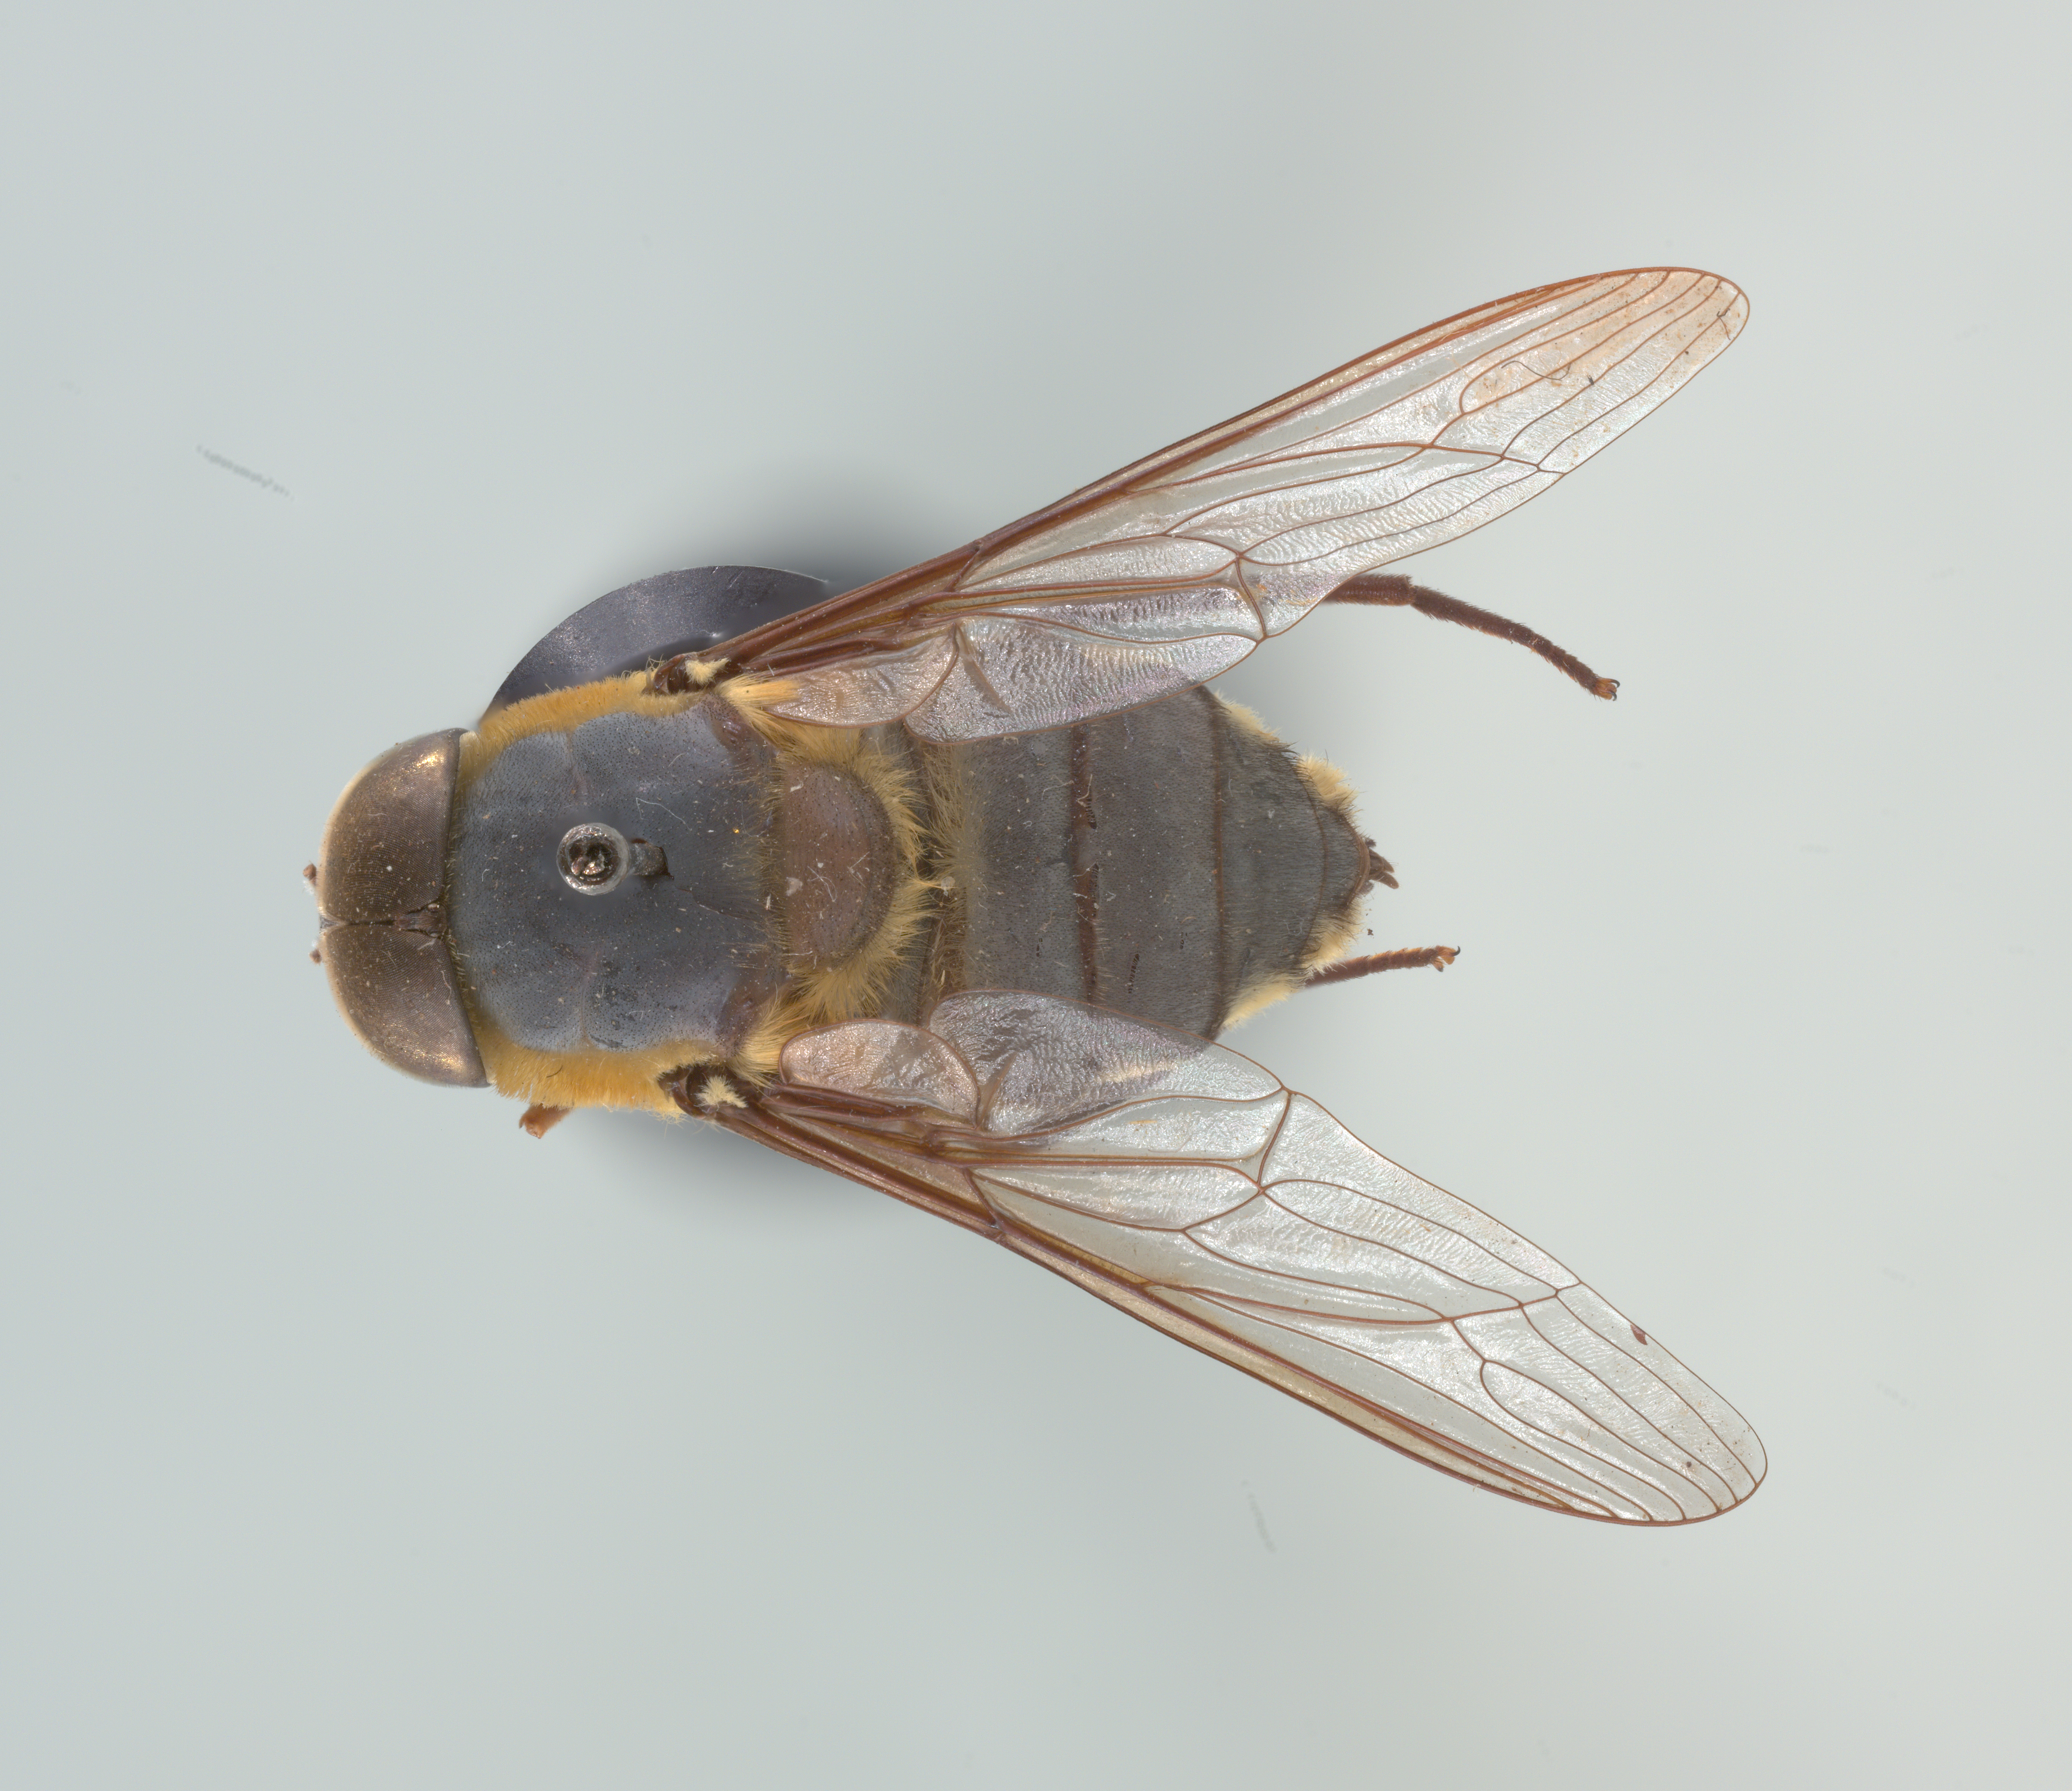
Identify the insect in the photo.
Trichophthalma scapularis
